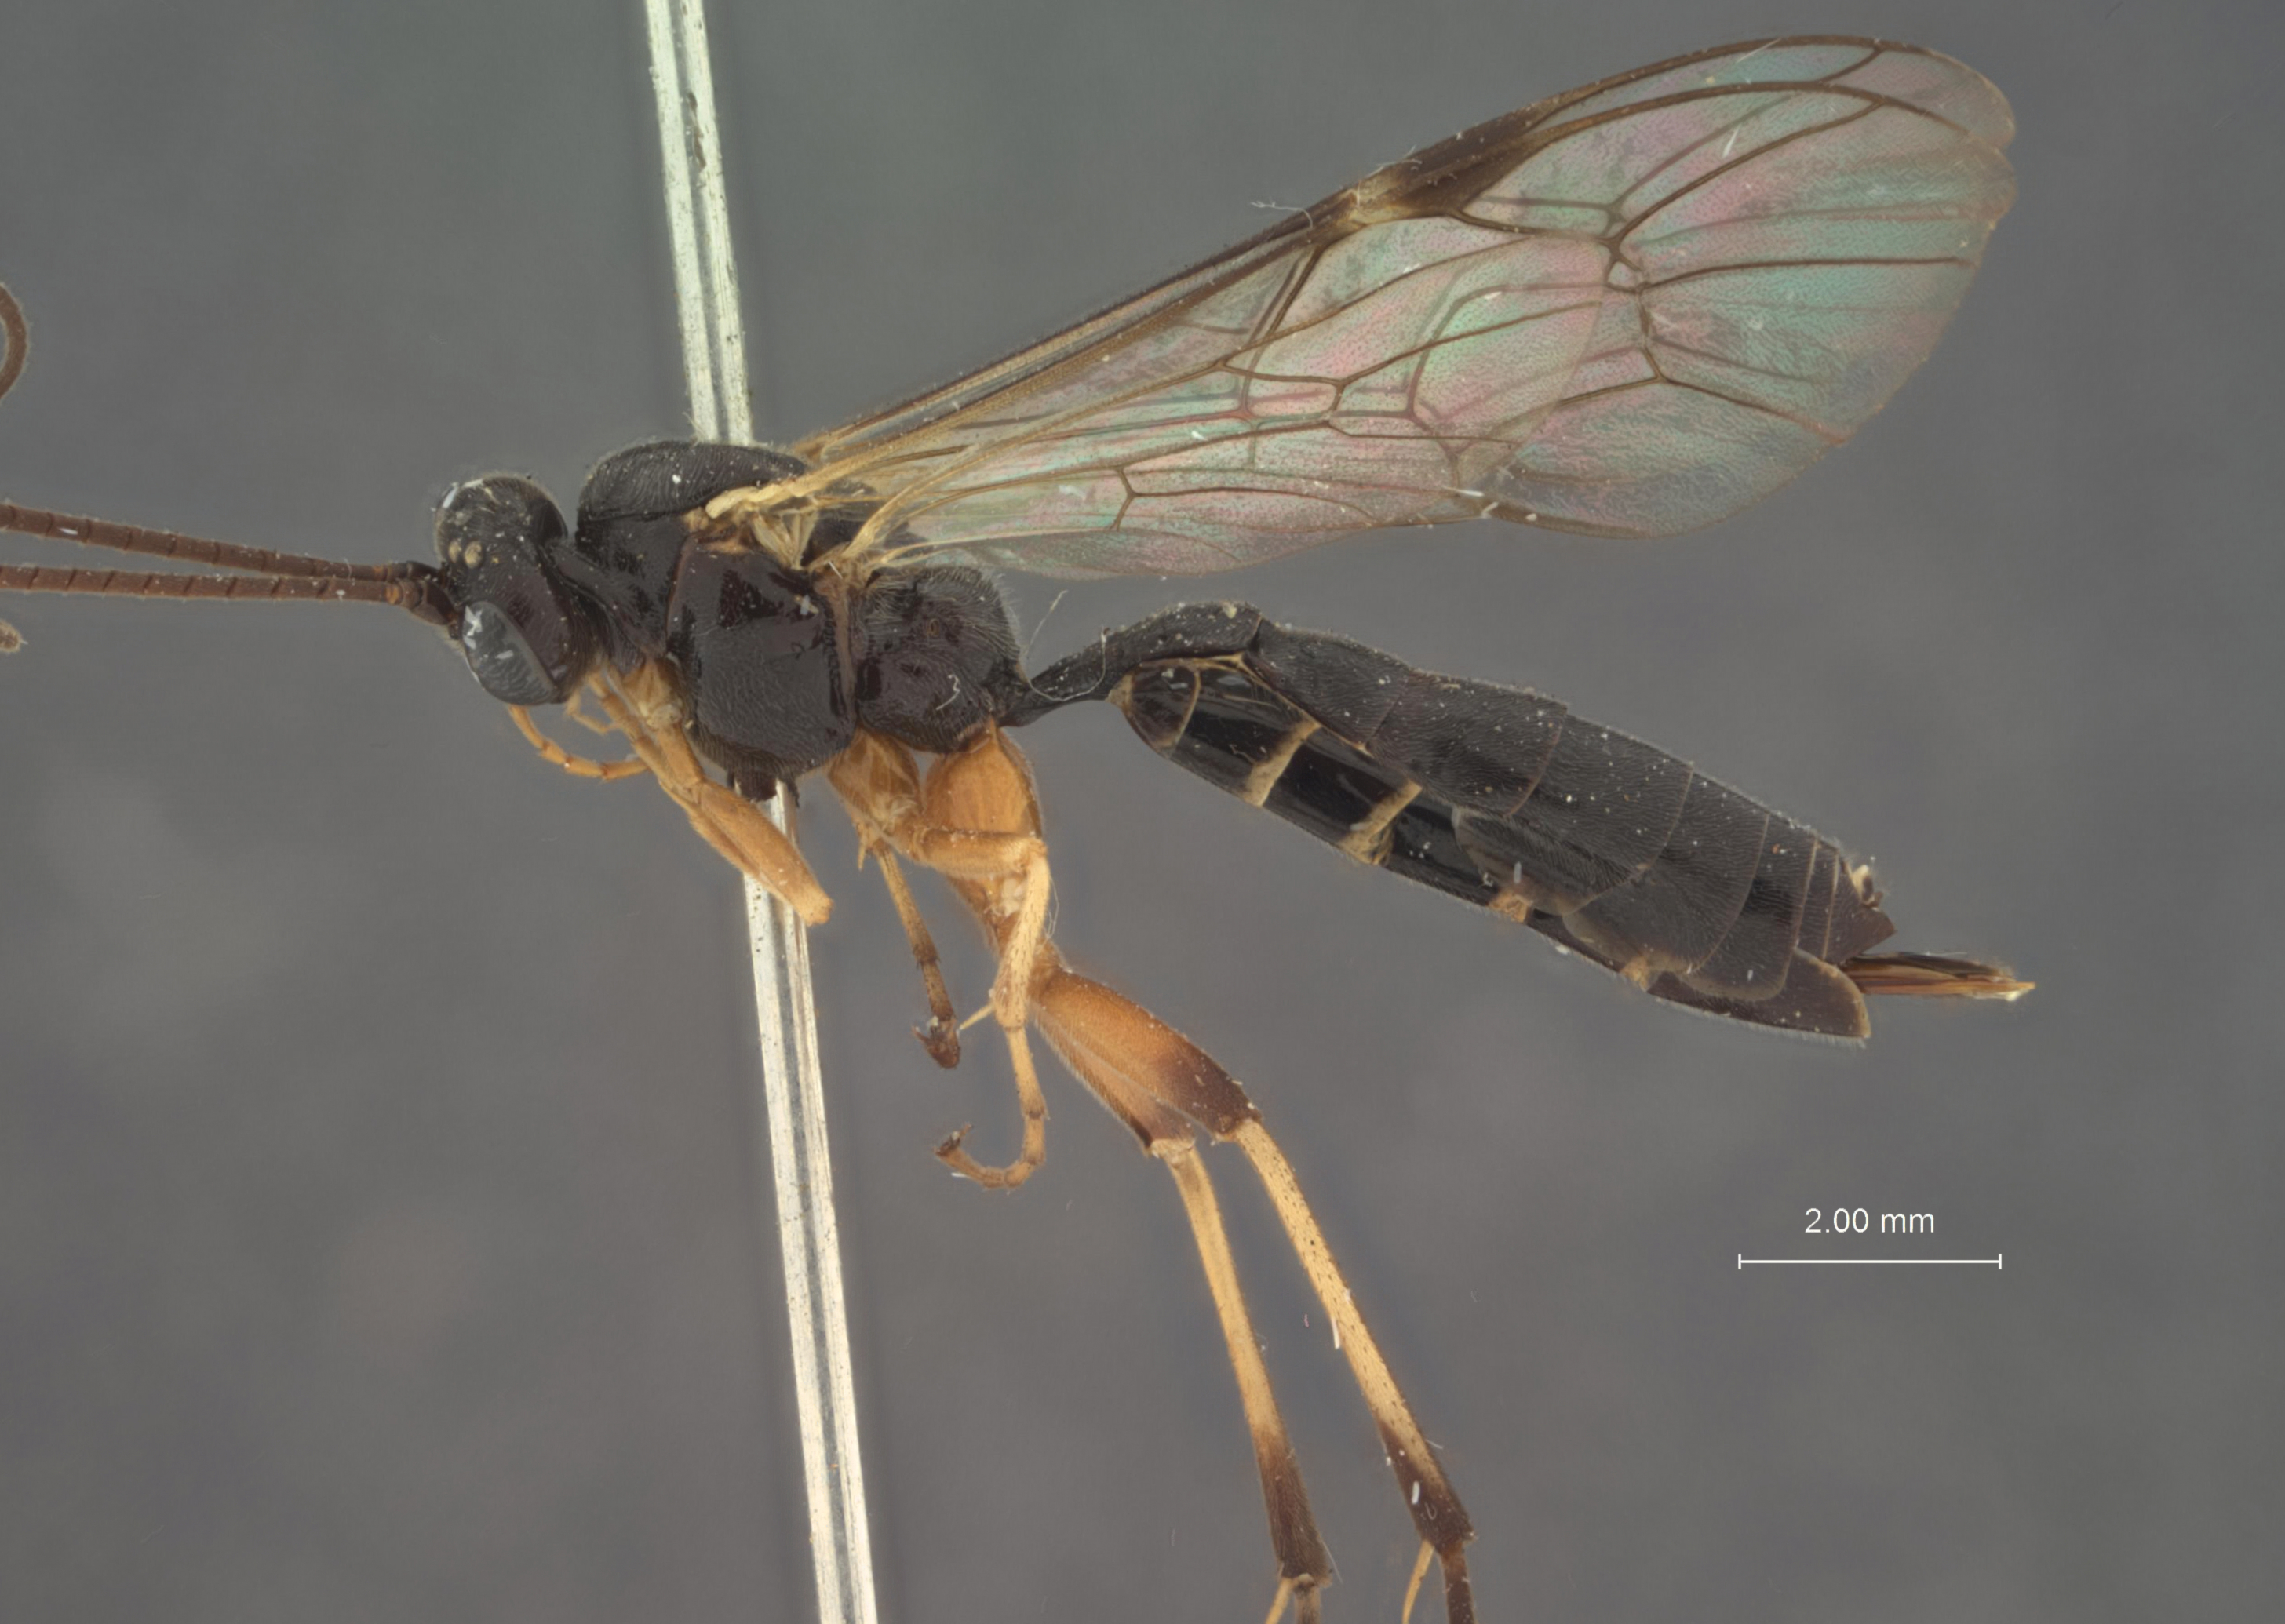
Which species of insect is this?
Xenoschesis slossonae
